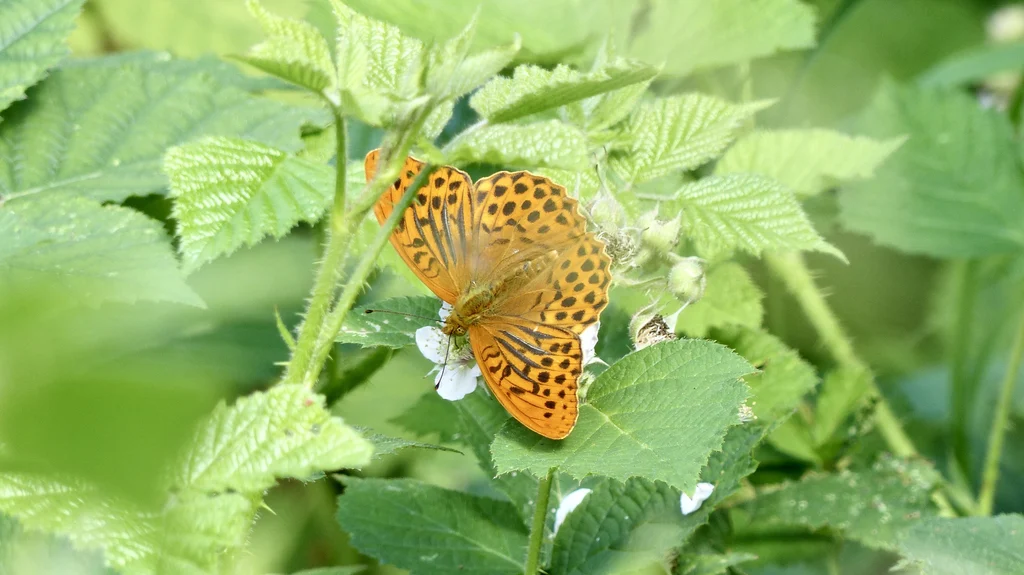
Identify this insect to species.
Argynnis paphia
